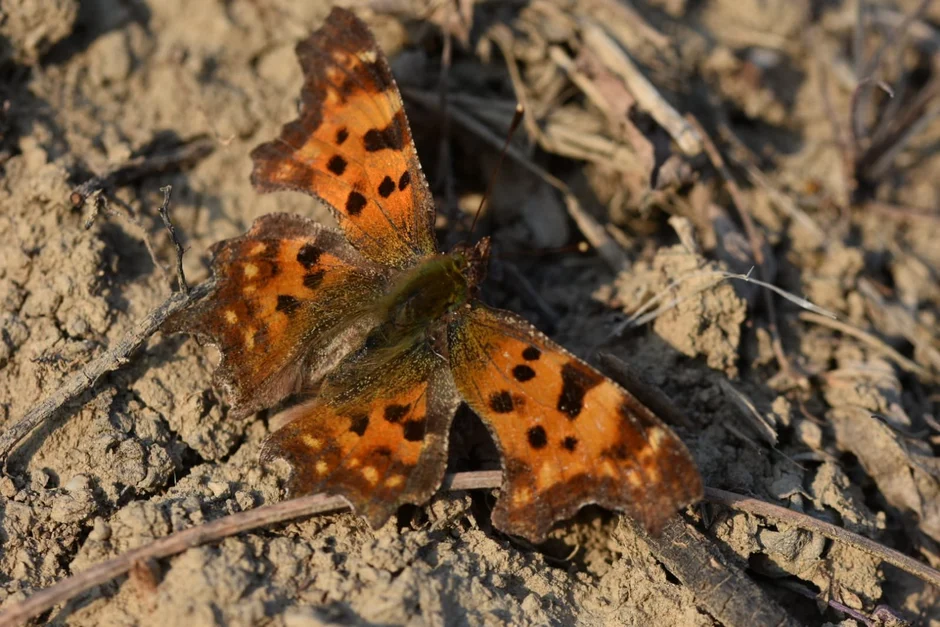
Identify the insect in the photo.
Polygonia c-album
